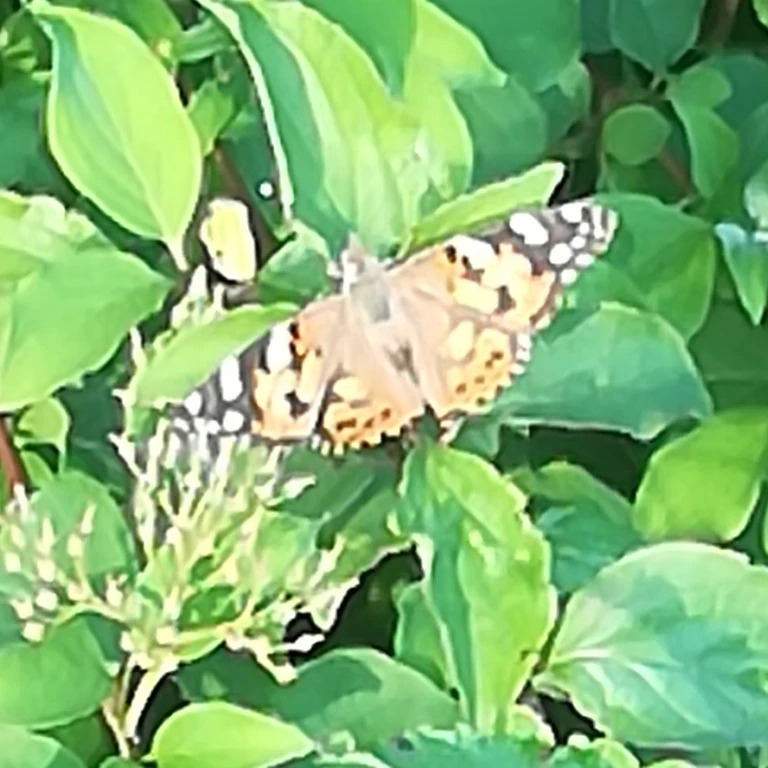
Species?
Vanessa cardui
